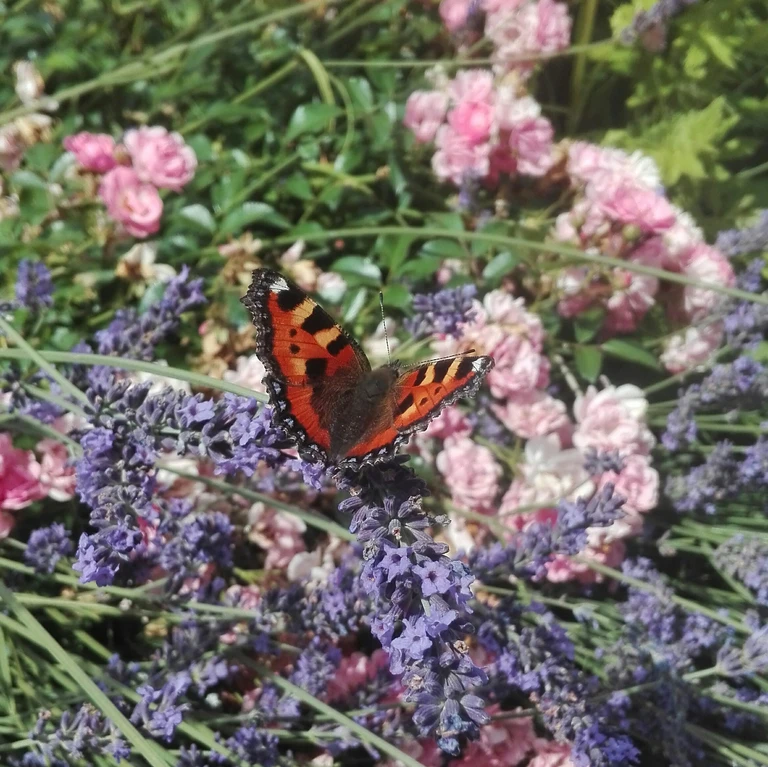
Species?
Aglais urticae
